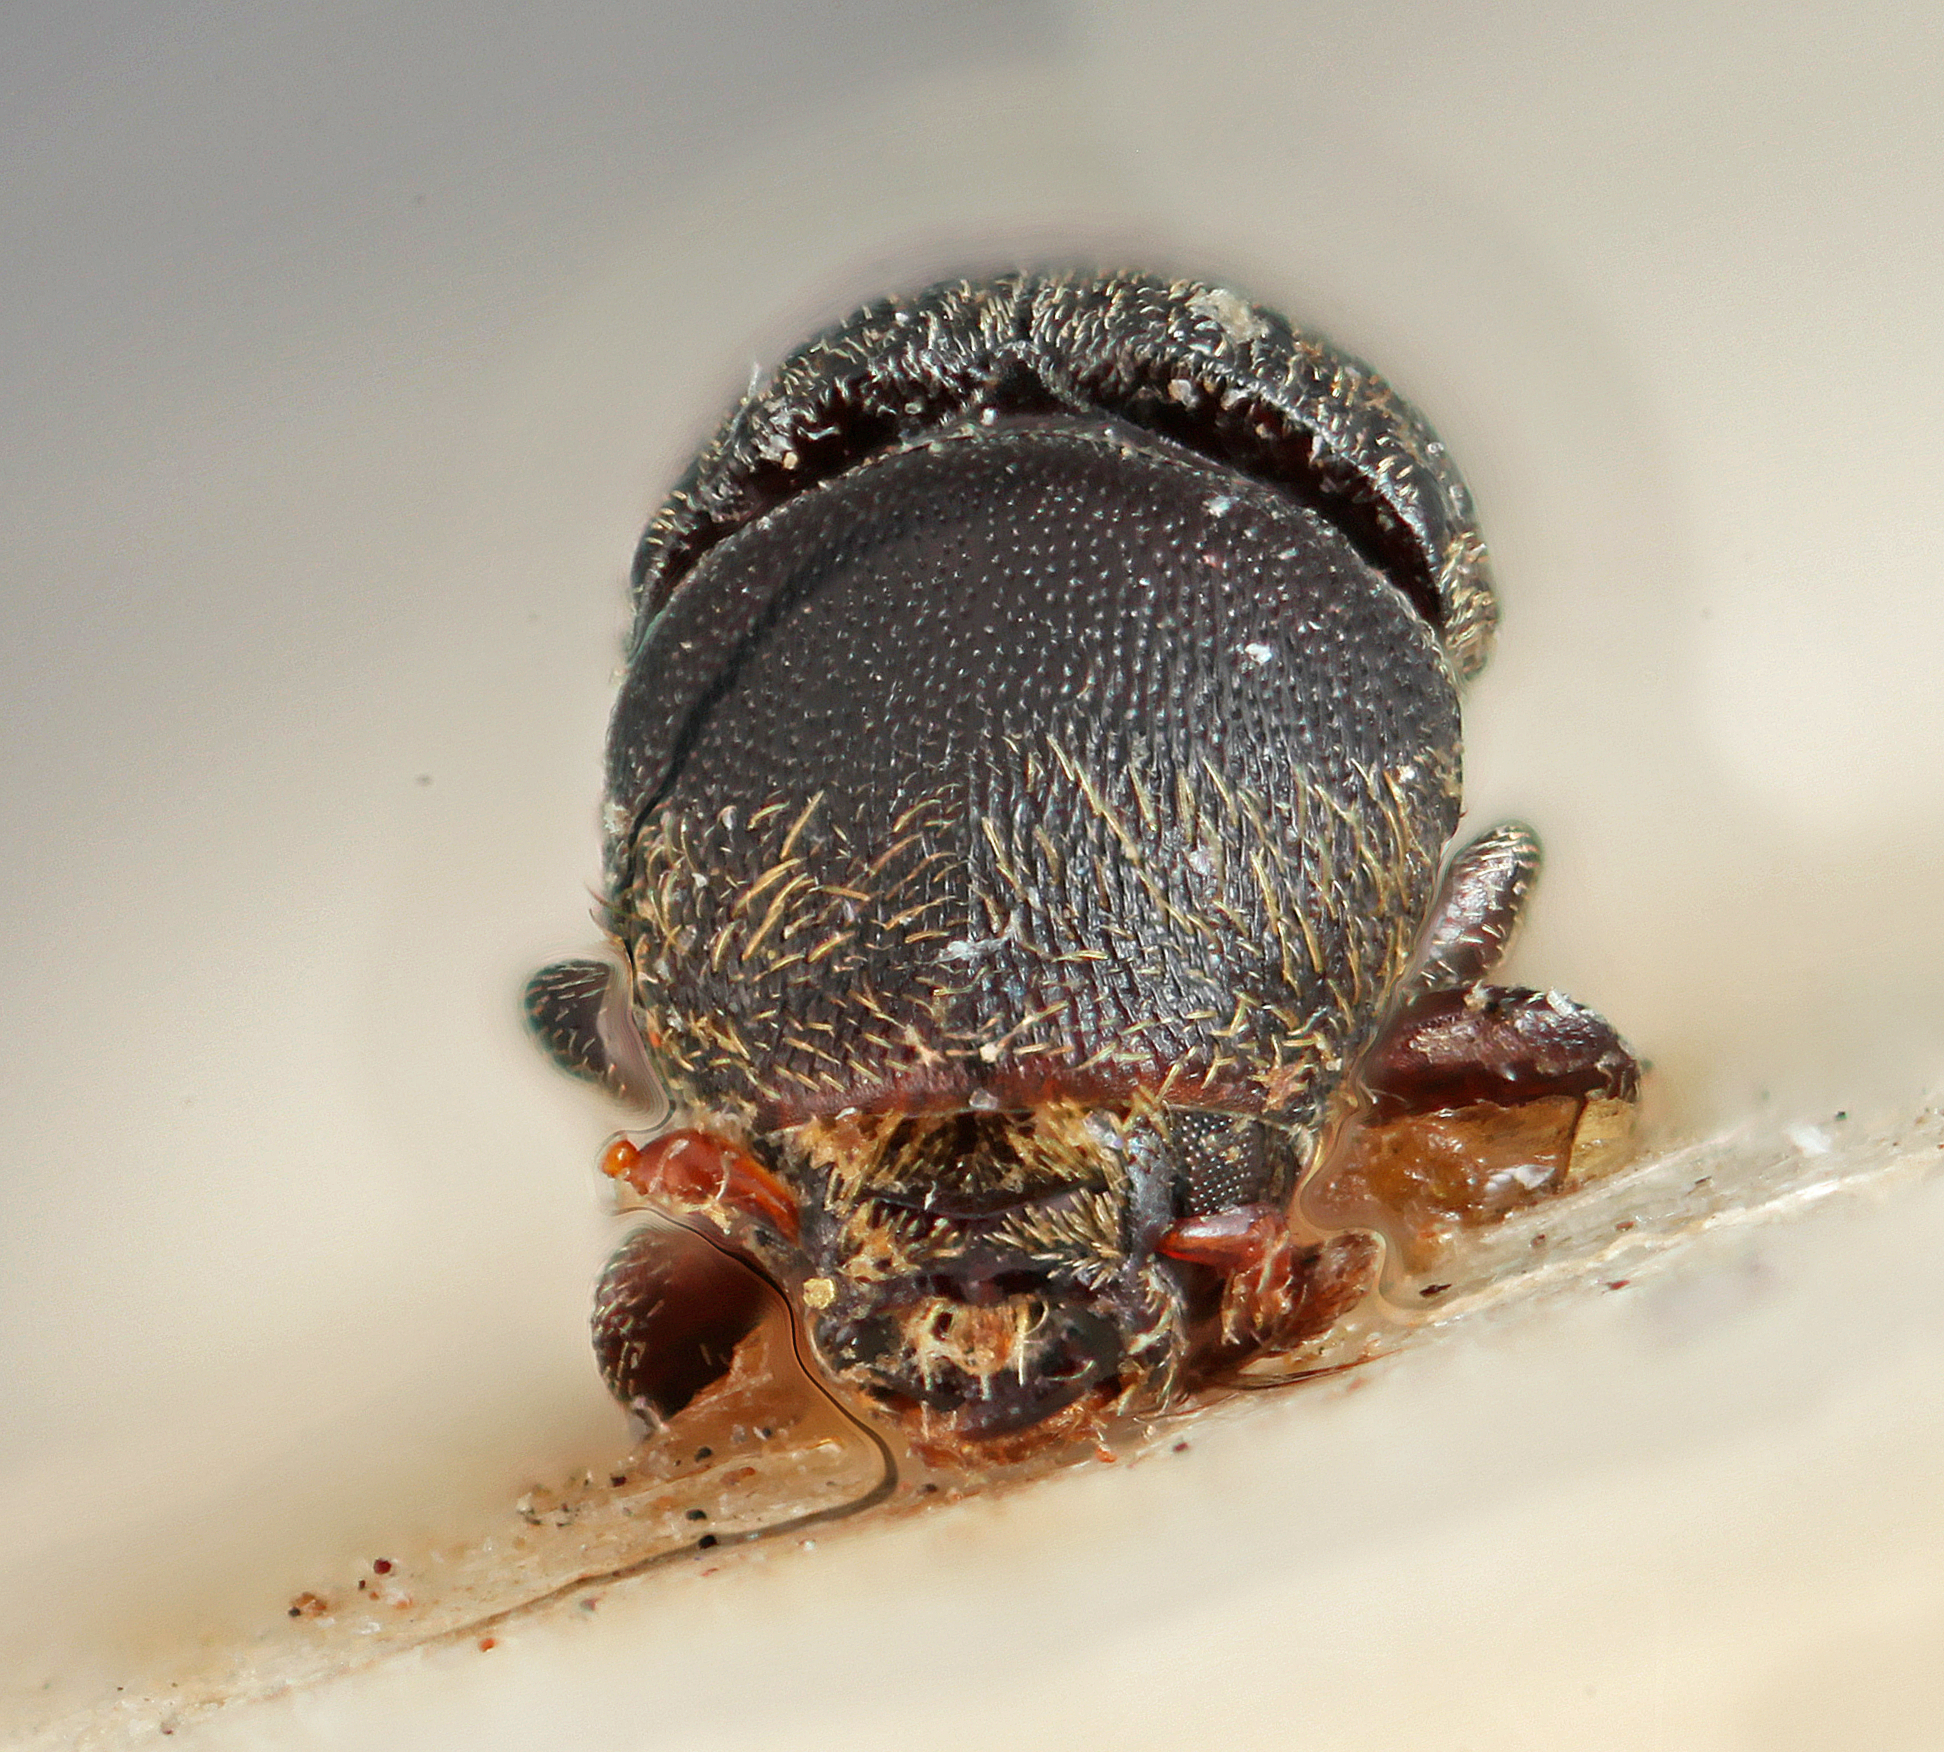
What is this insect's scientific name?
Loganius similis
